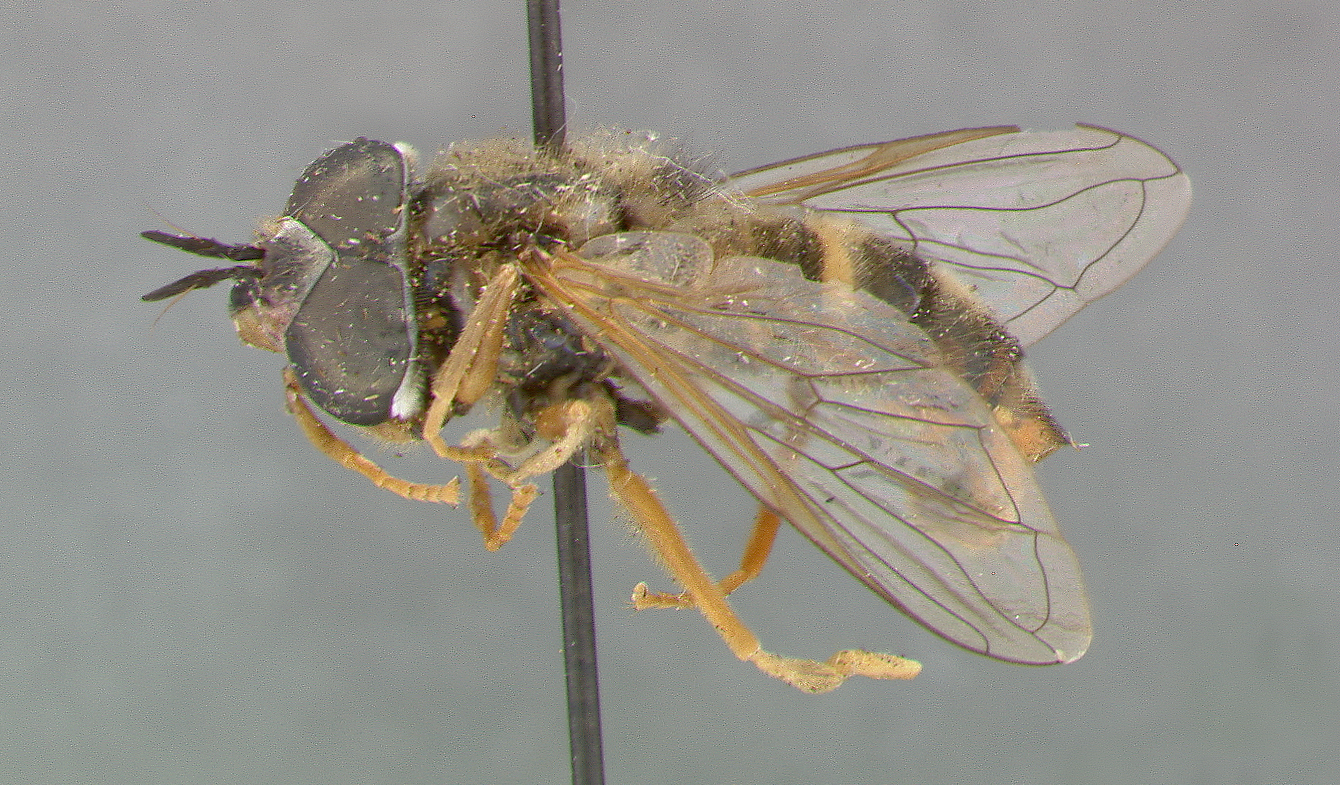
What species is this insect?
Chrysotoxum fratellum
